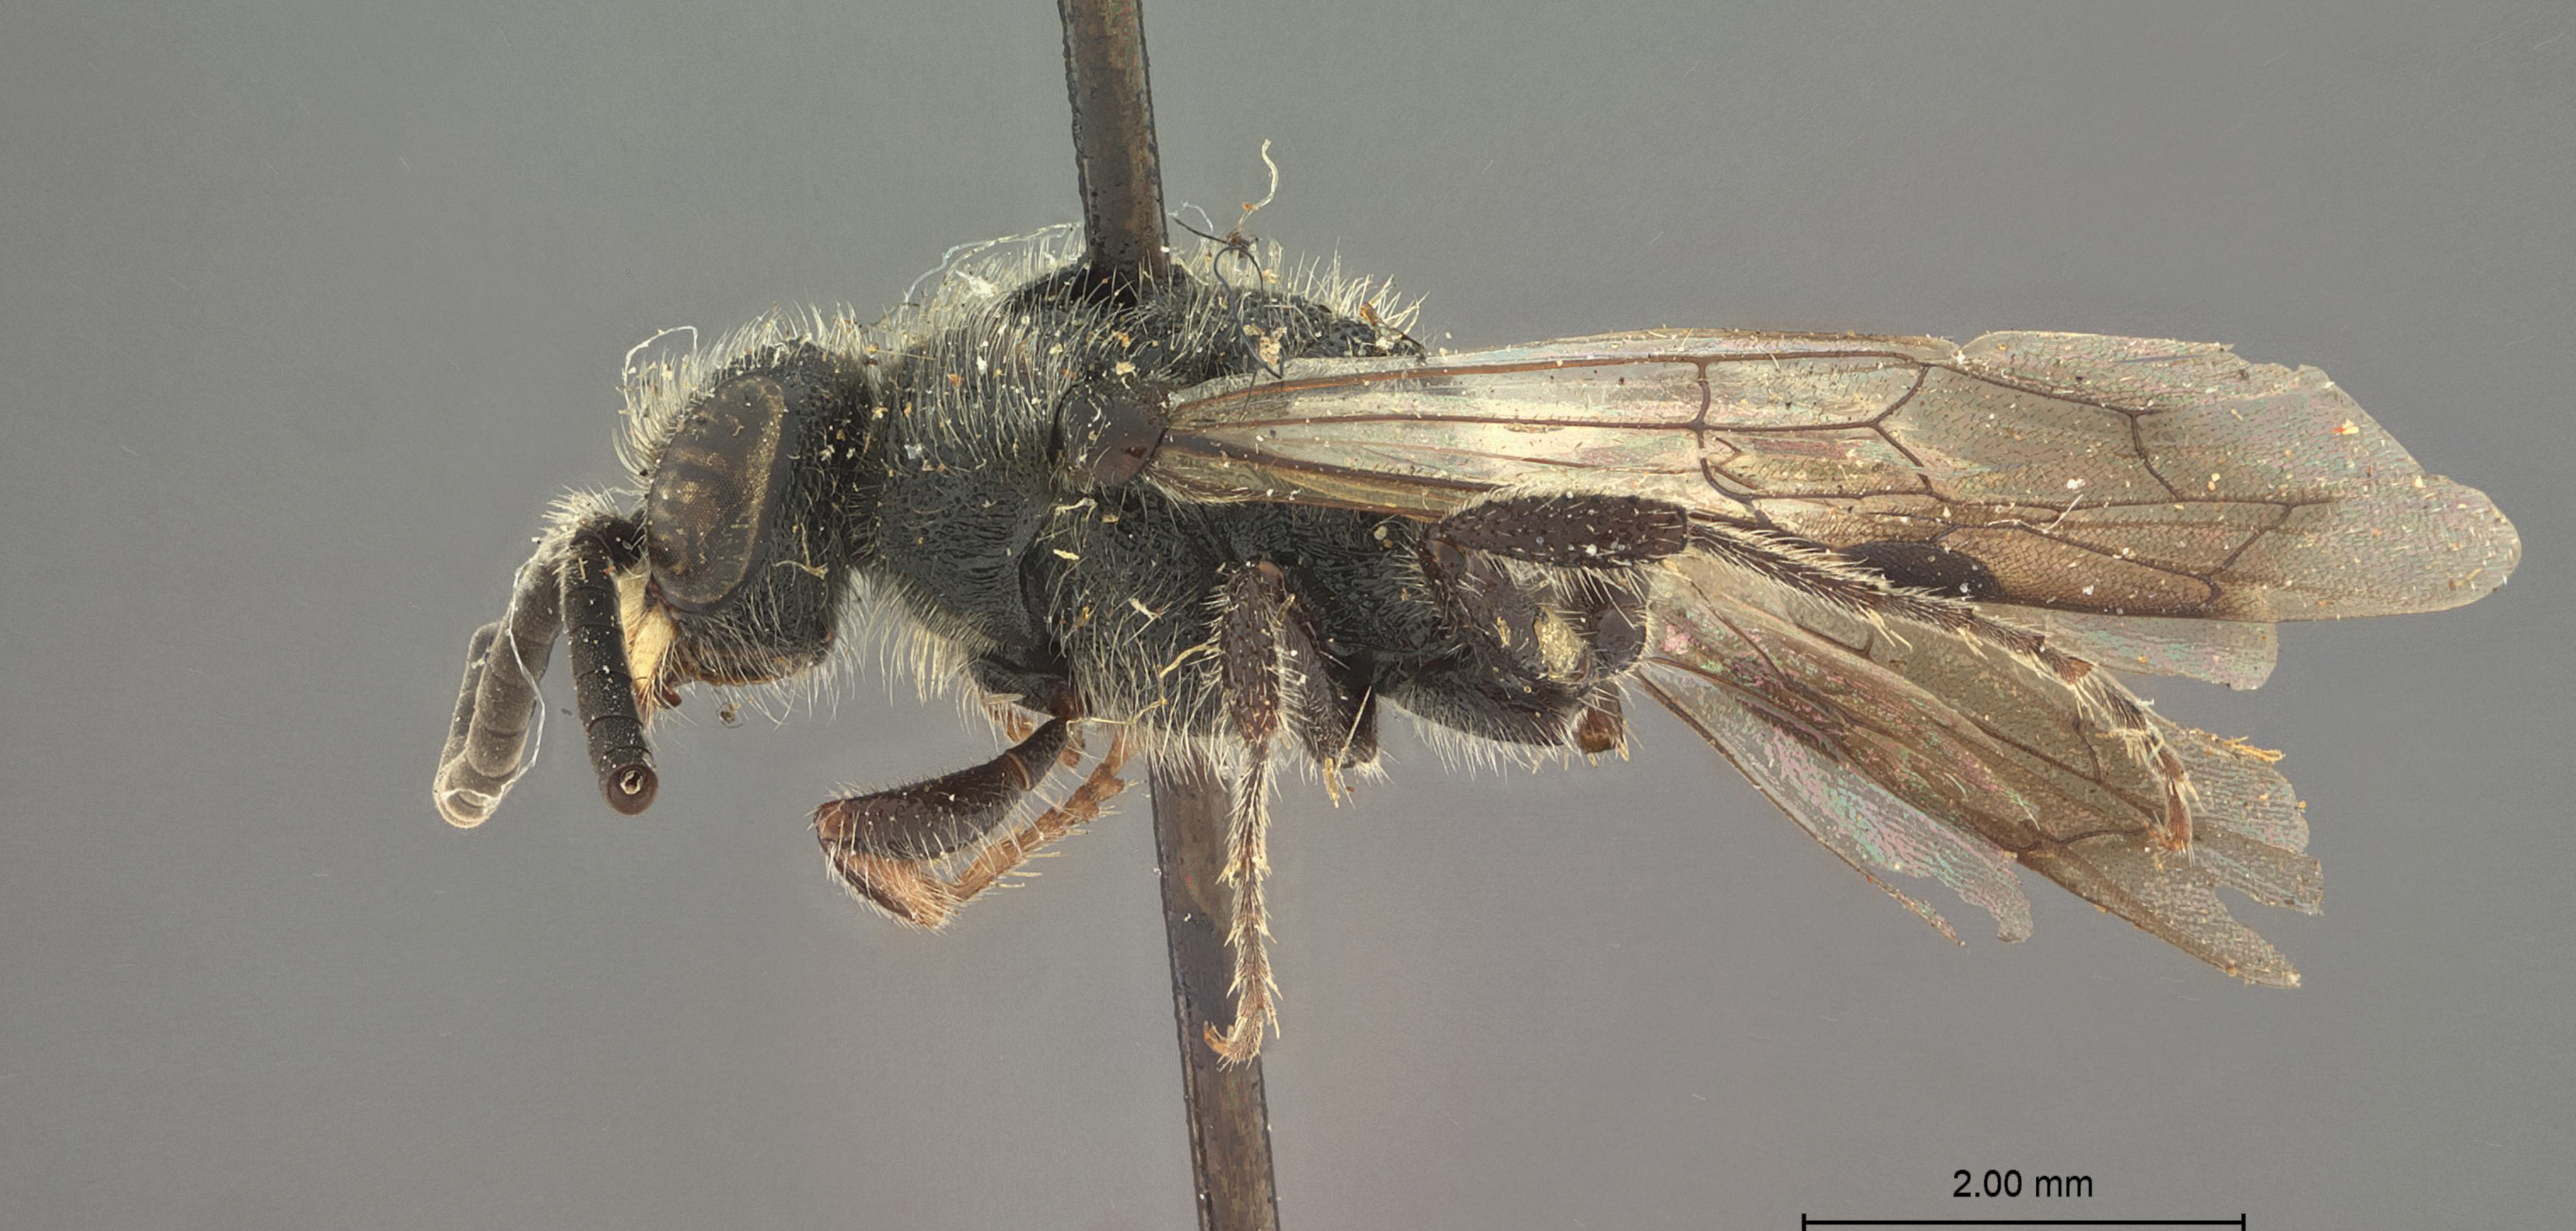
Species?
Paratiphia algonquina
